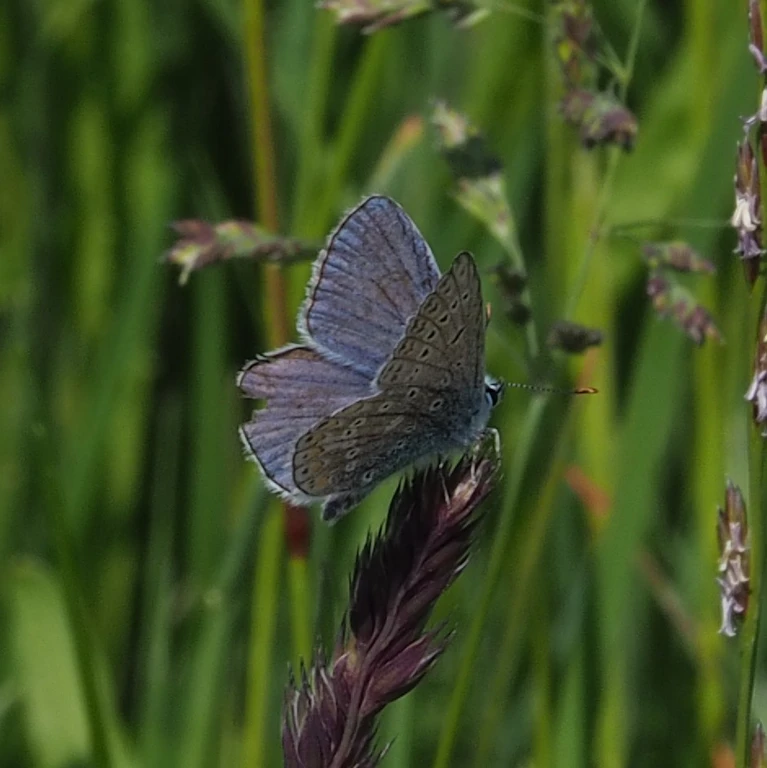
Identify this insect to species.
Polyommatus icarus
